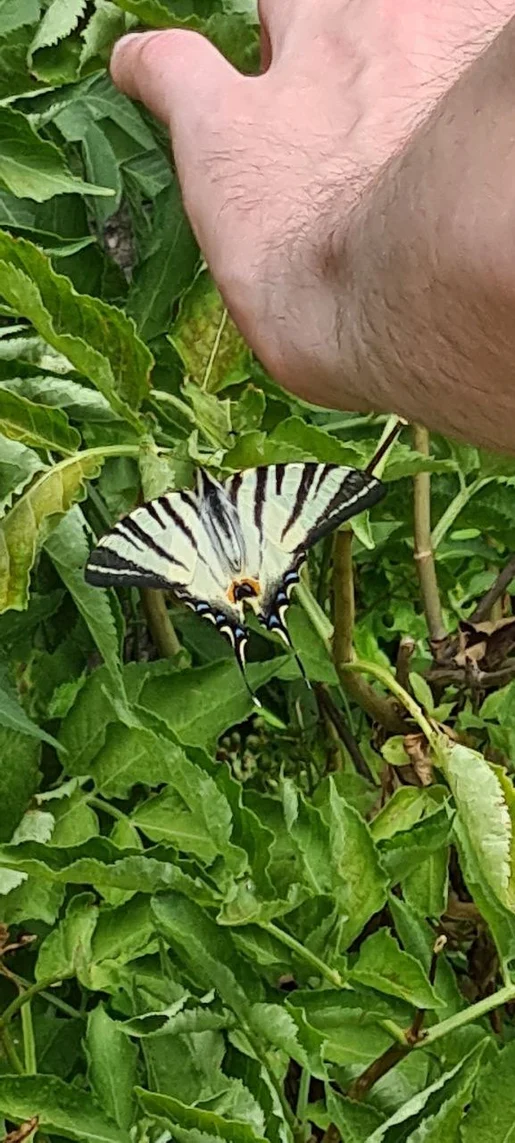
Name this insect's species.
Iphiclides podalirius
